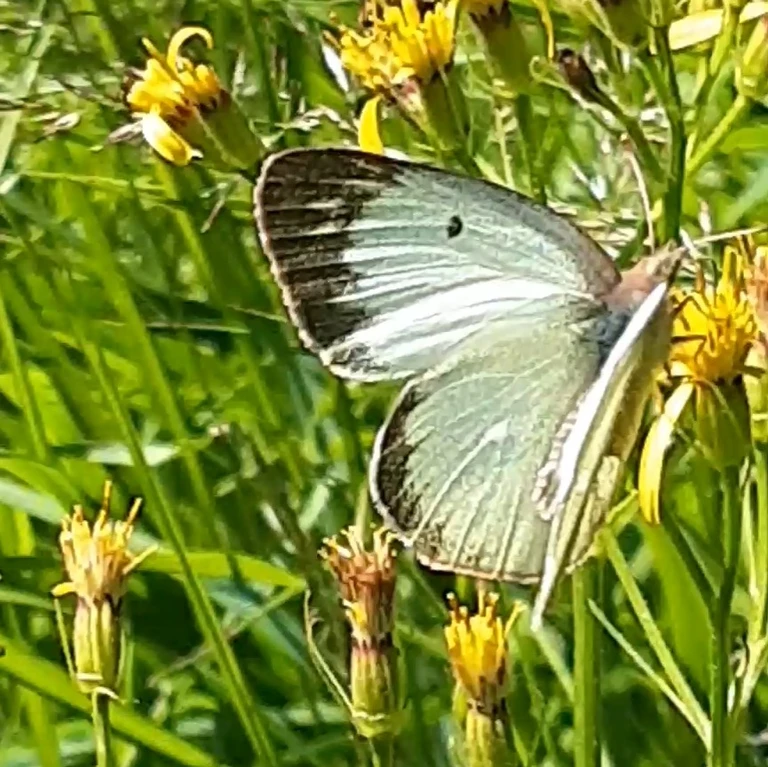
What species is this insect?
Colias palaeno
